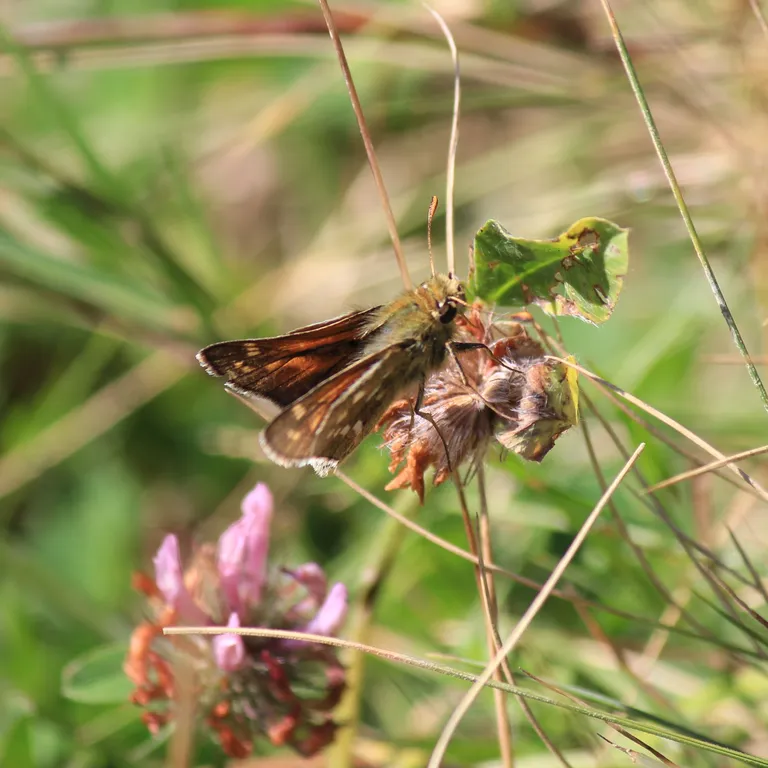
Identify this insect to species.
Hesperia comma
